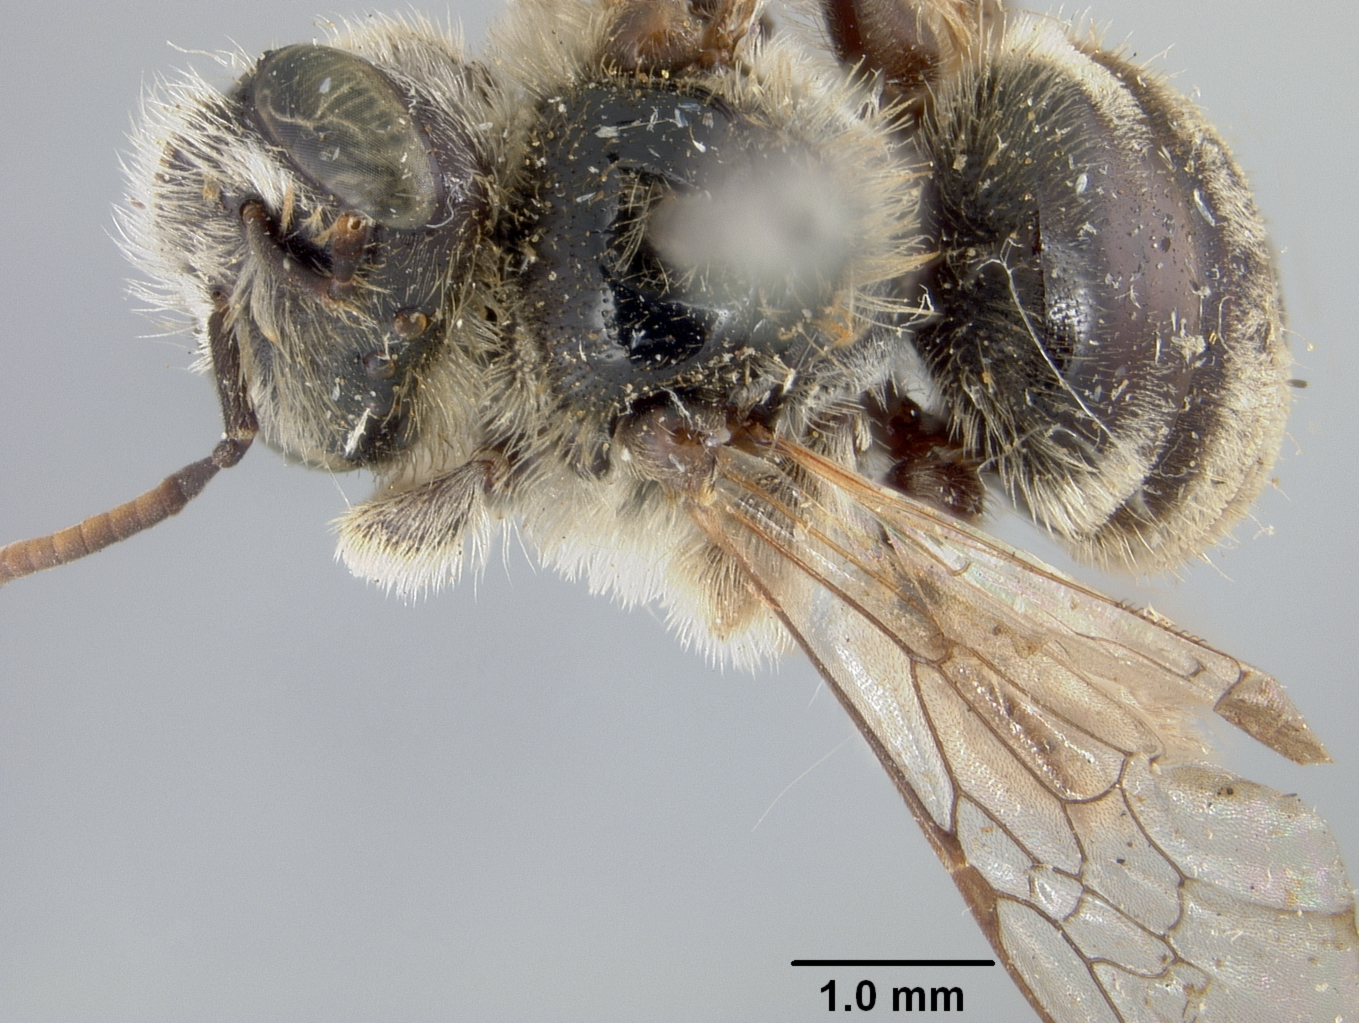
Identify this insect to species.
Exomalopsis nitens
